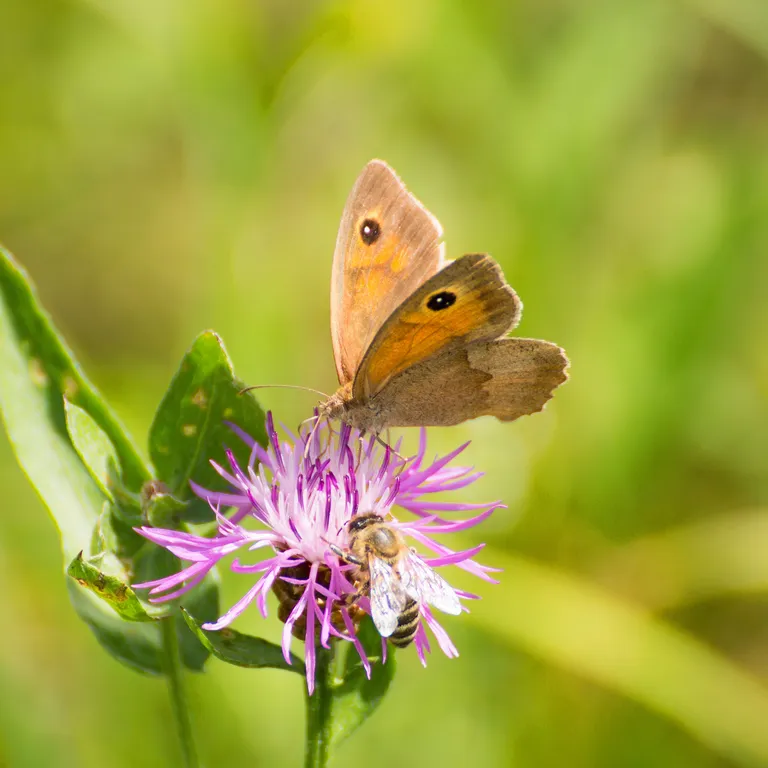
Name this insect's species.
Maniola jurtina
